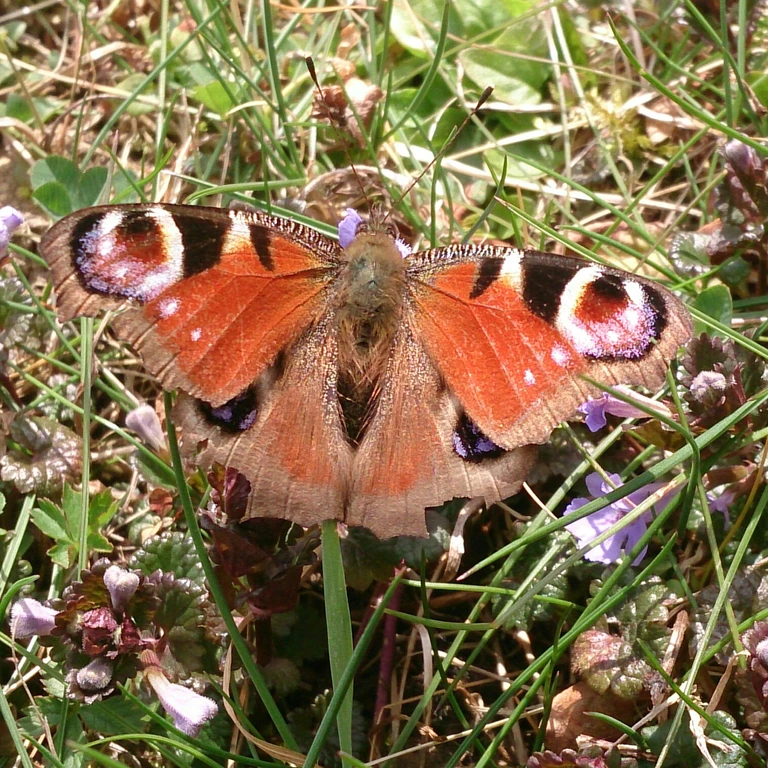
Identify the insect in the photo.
Aglais io
